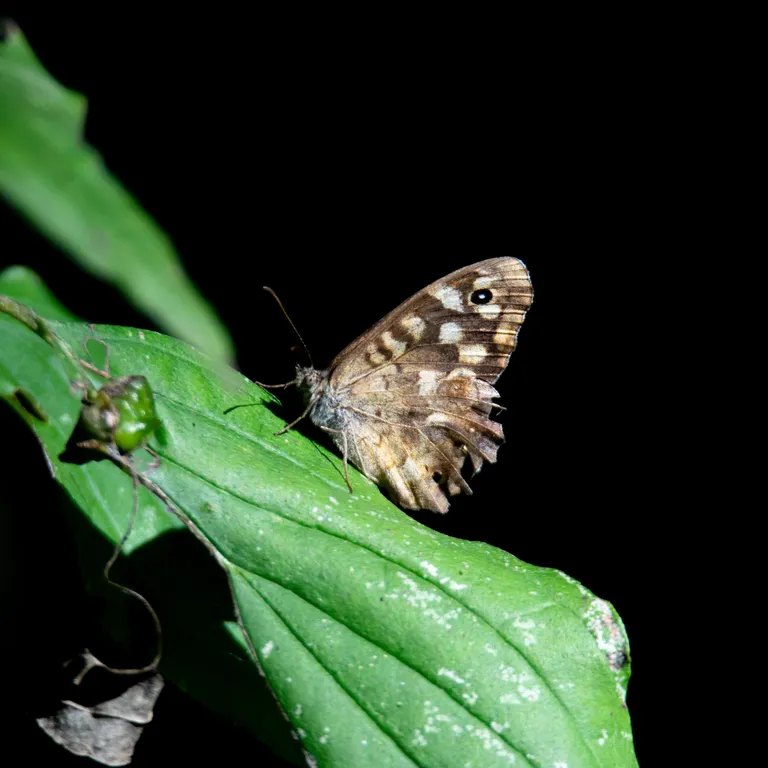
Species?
Pararge aegeria
